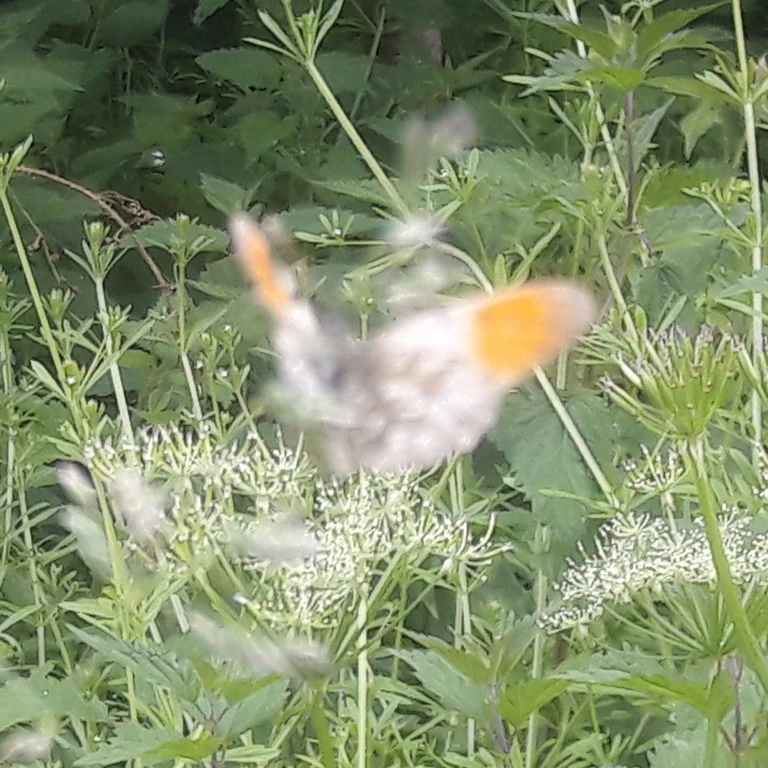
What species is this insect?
Anthocharis cardamines
